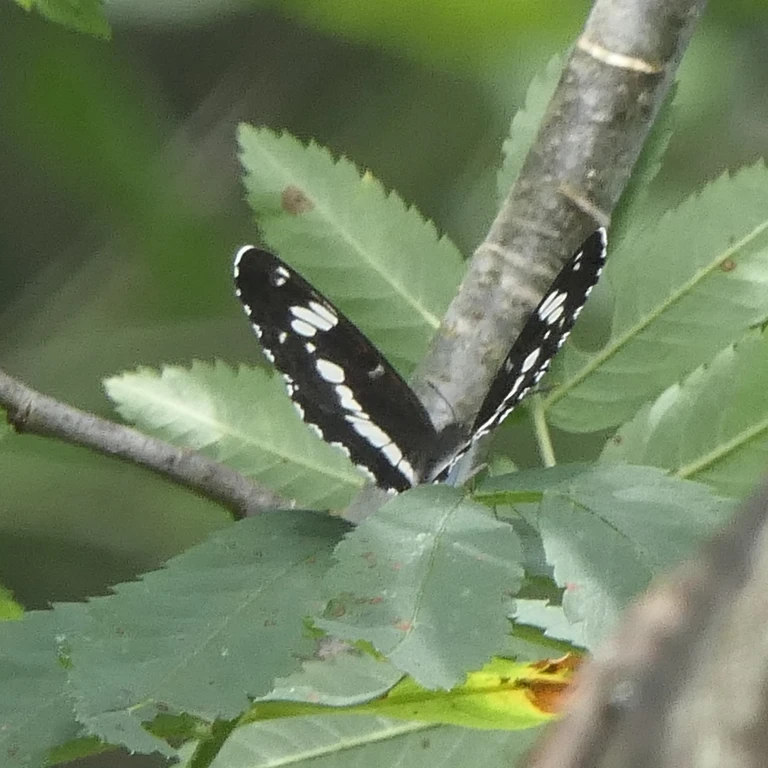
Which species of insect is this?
Limenitis camilla (also Ladoga camilla)
